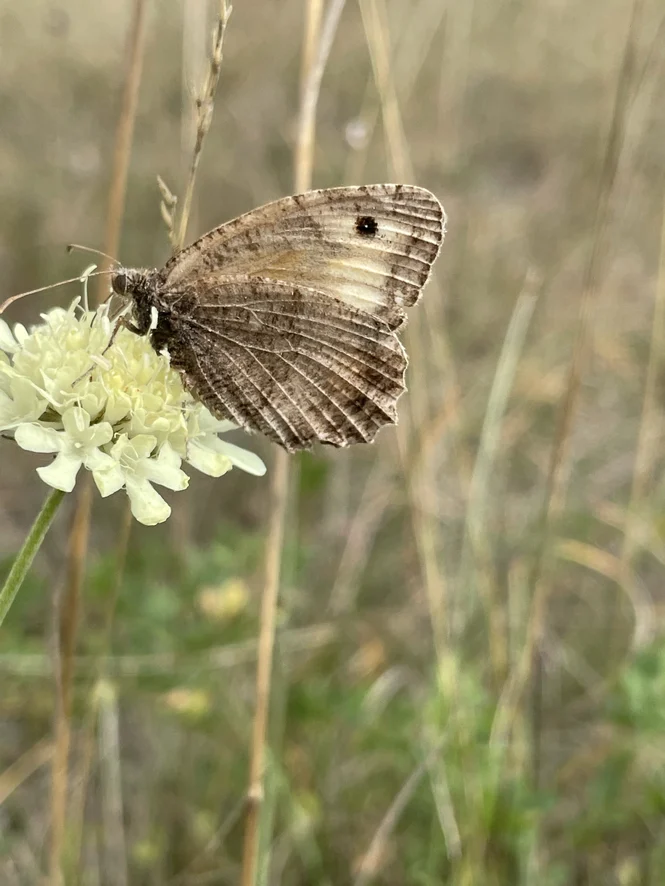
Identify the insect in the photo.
Arethusana arethusa
